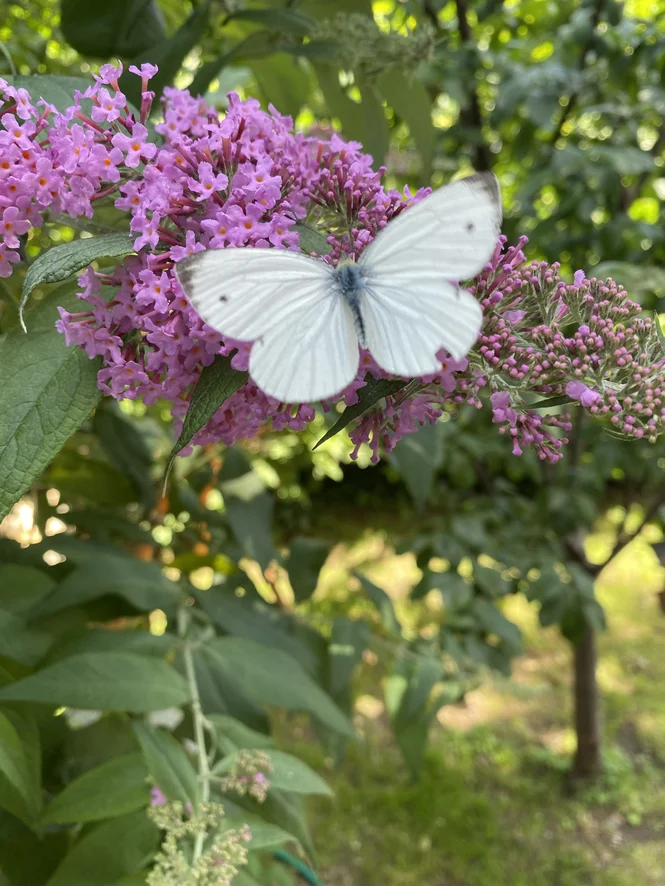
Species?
Pieris napi
